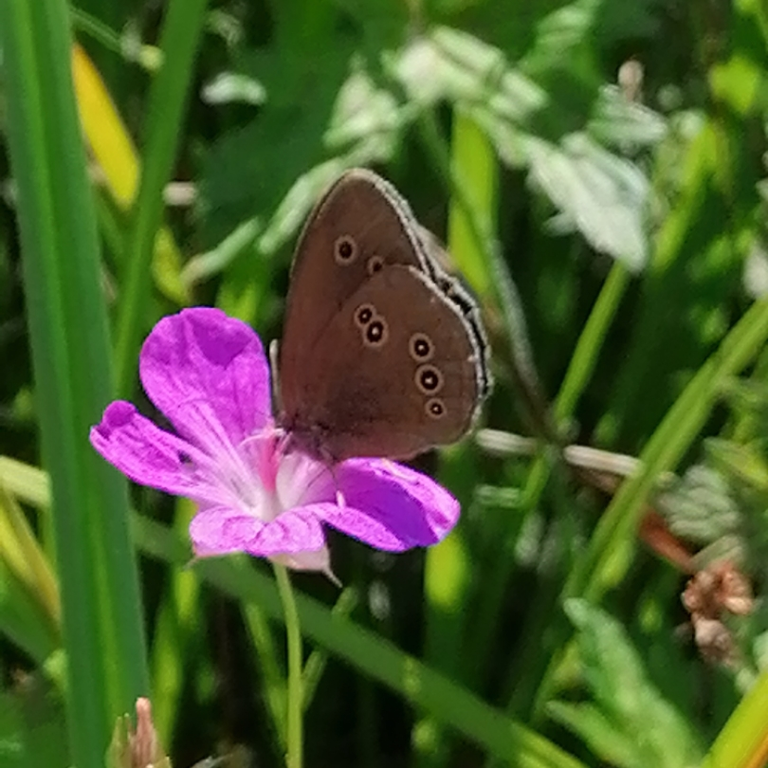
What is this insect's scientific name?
Aphantopus hyperantus
